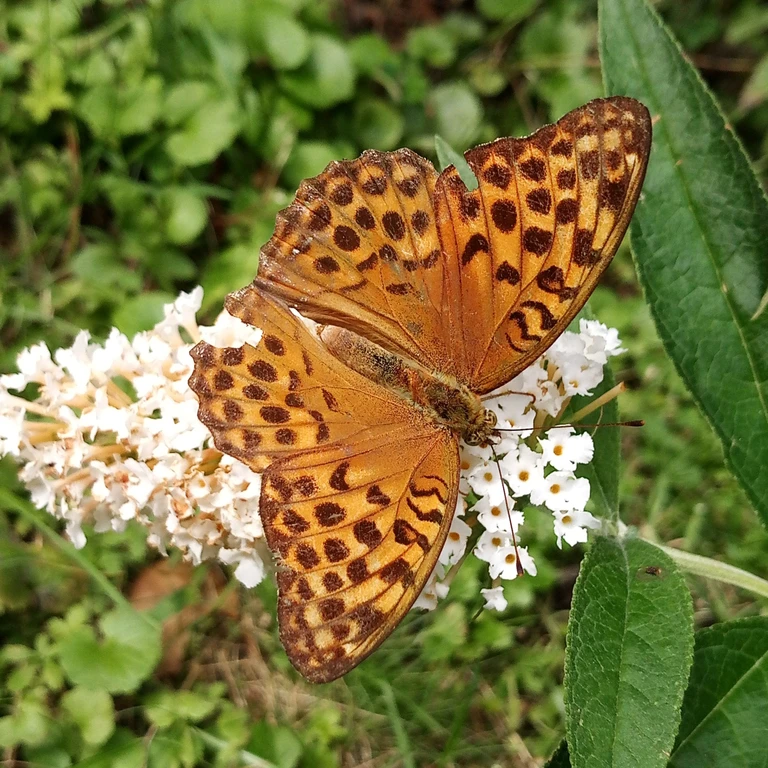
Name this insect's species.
Argynnis paphia
